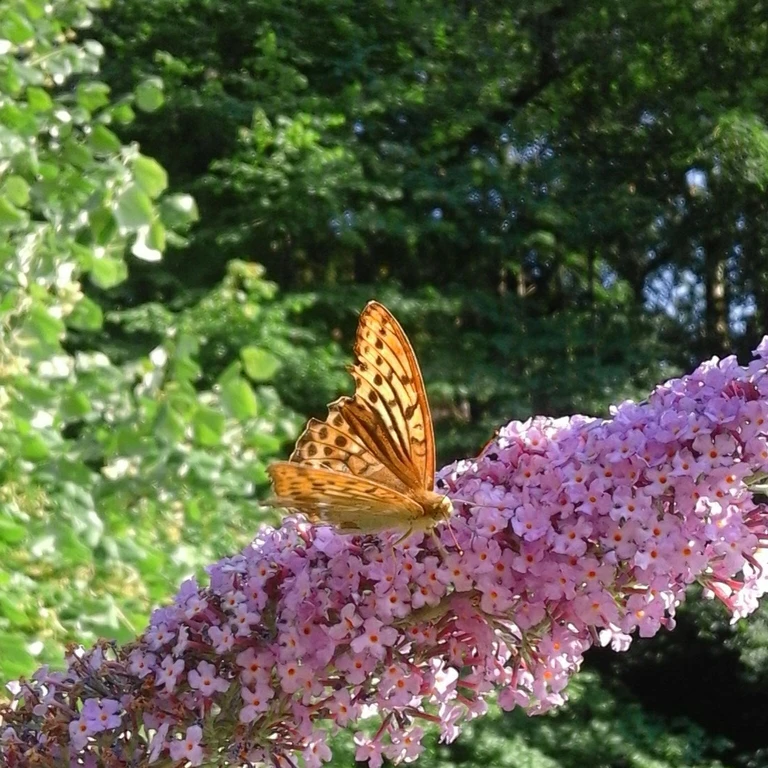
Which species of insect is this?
Argynnis paphia
